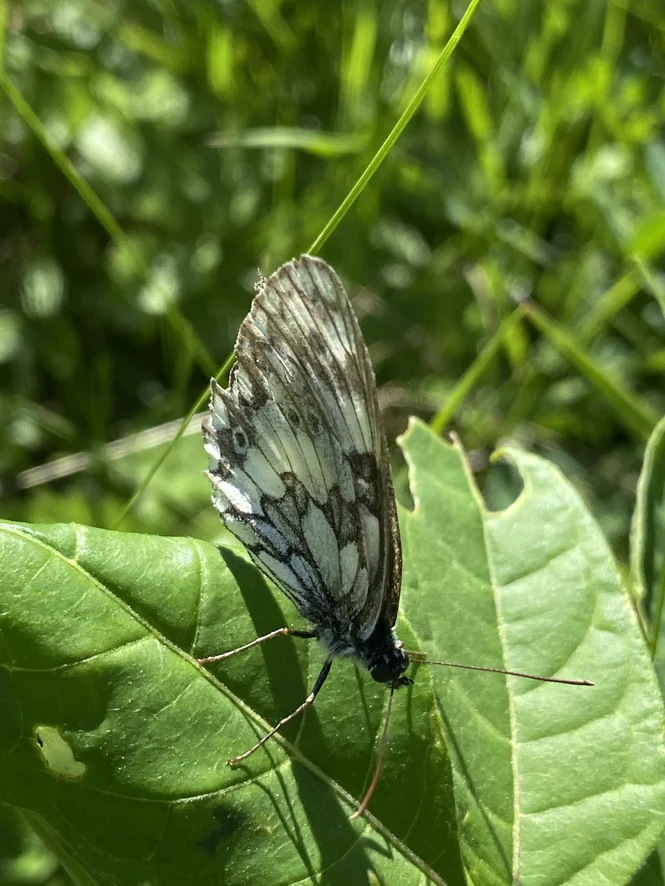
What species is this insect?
Melanargia galathea
